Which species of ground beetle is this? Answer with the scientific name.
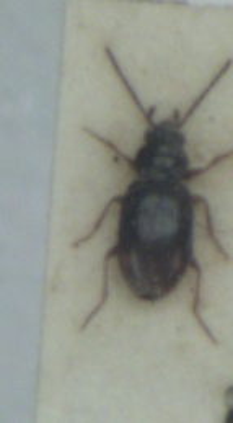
Bembidion guttula
